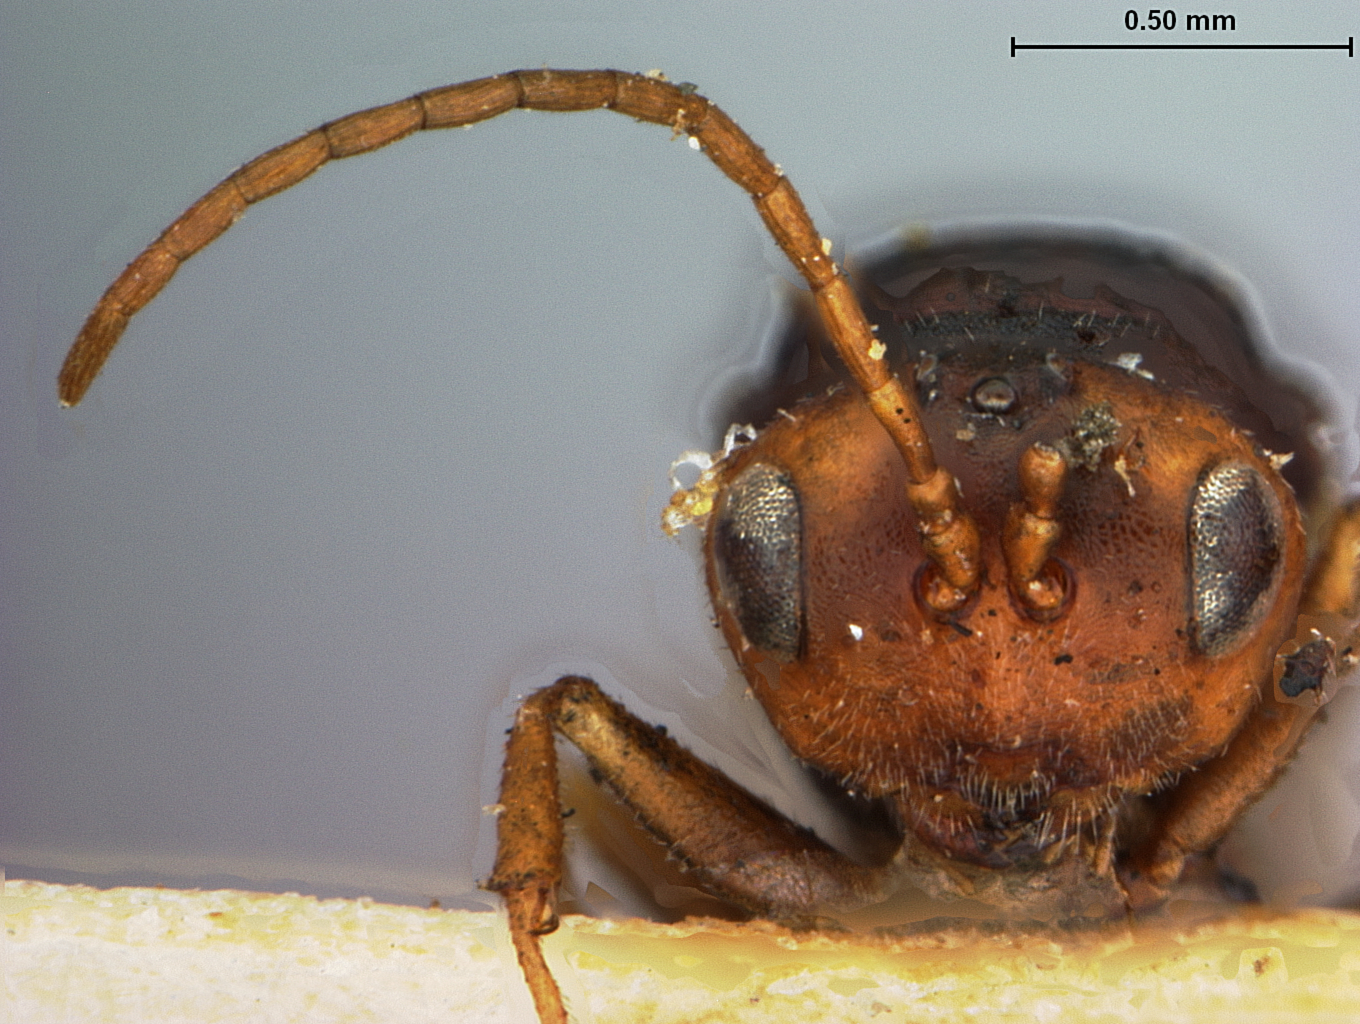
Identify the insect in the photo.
Aulax chrysothamni
